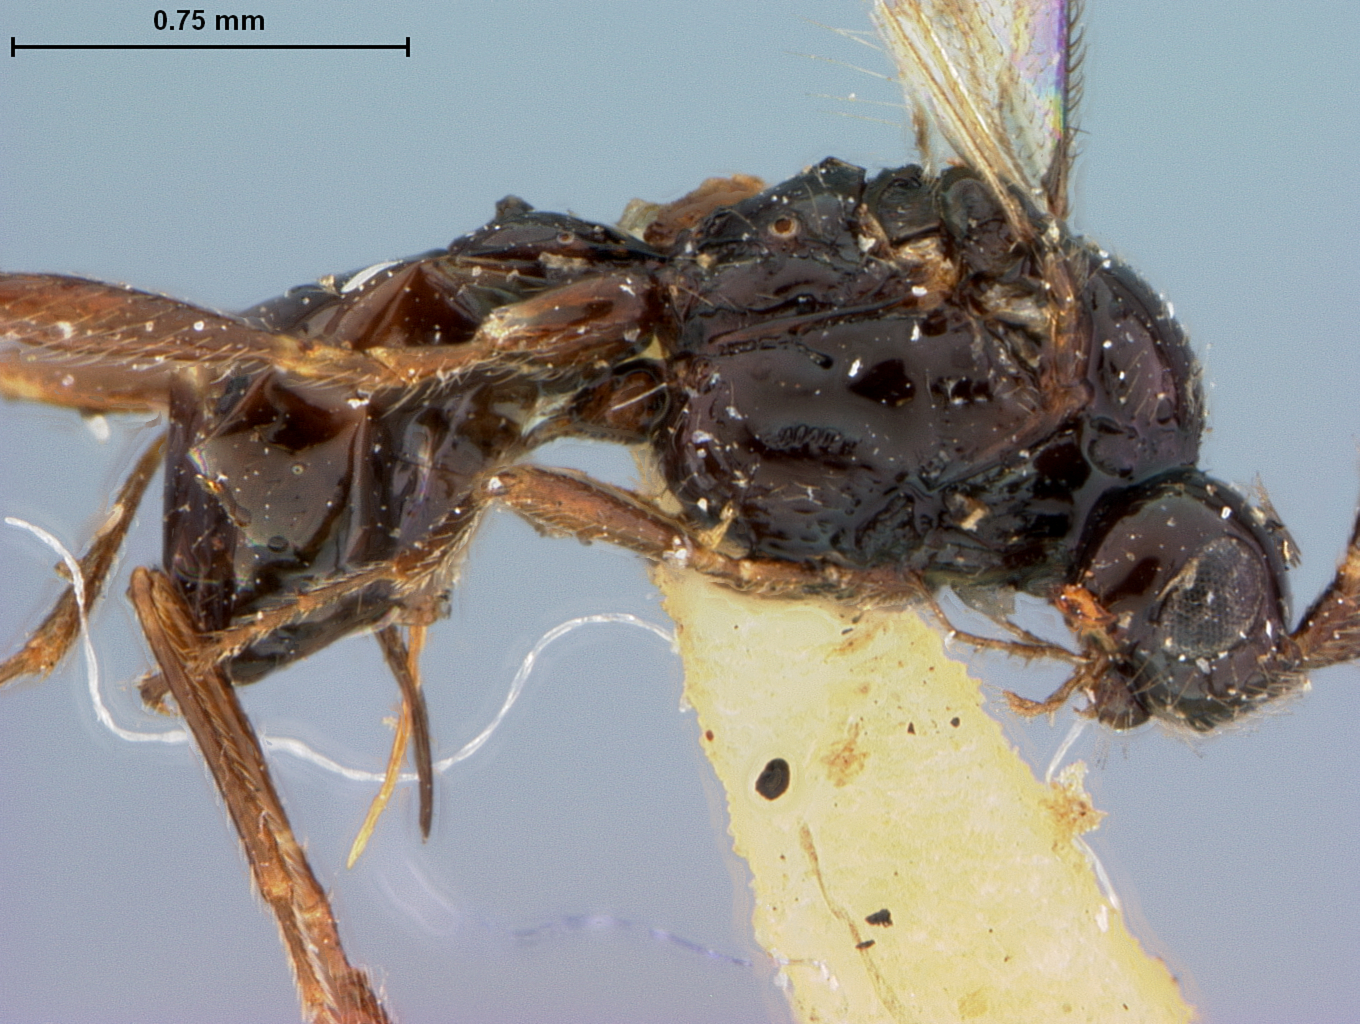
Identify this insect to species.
Aspilota insularis
